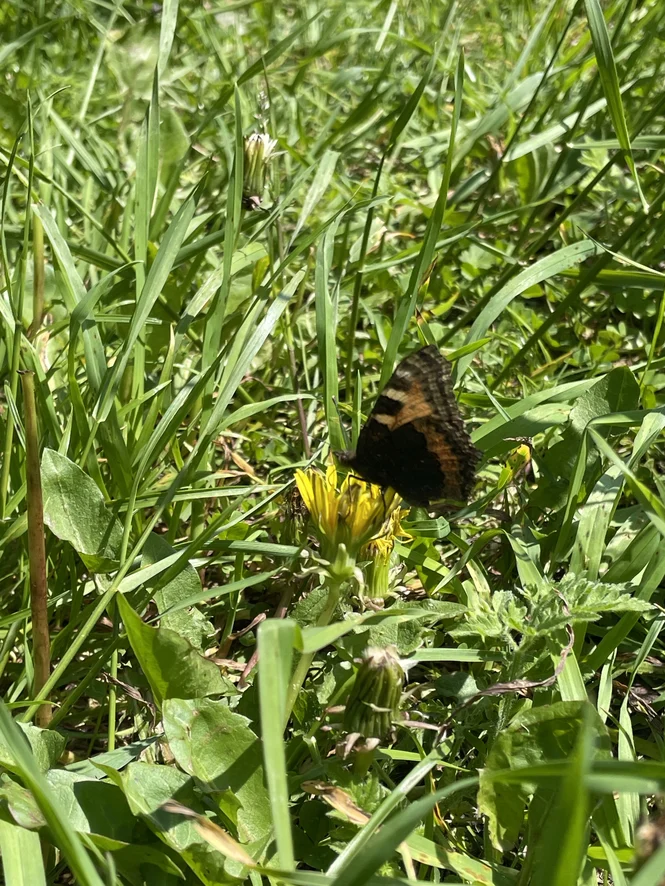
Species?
Aglais urticae
